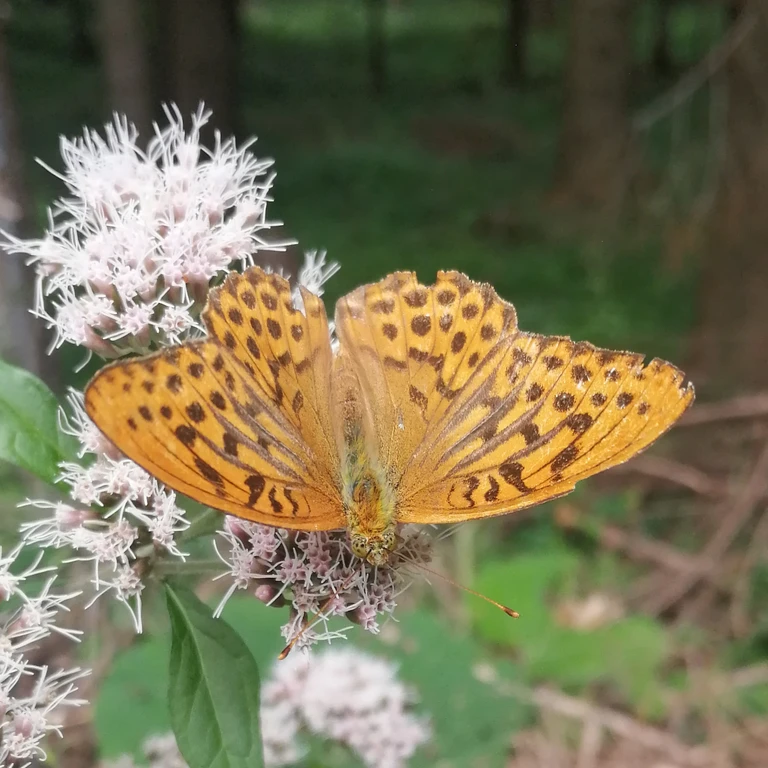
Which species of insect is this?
Argynnis paphia
